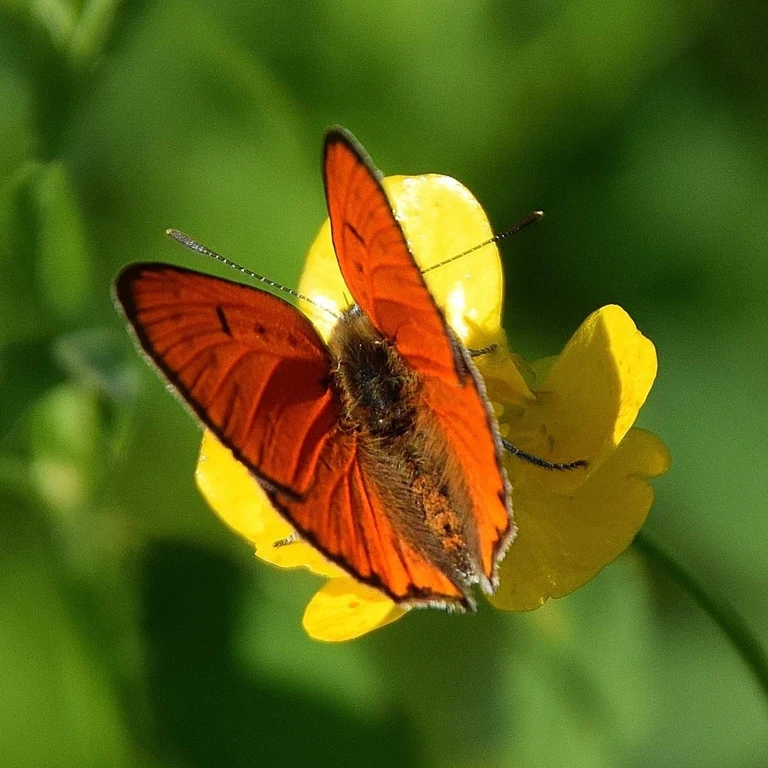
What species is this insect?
Lycaena dispar
